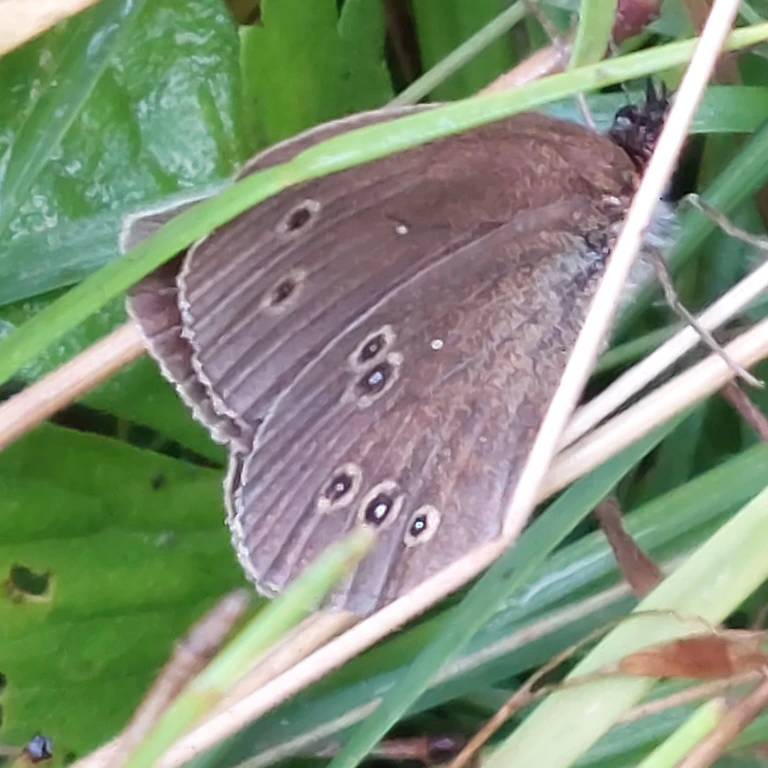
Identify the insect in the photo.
Aphantopus hyperantus
